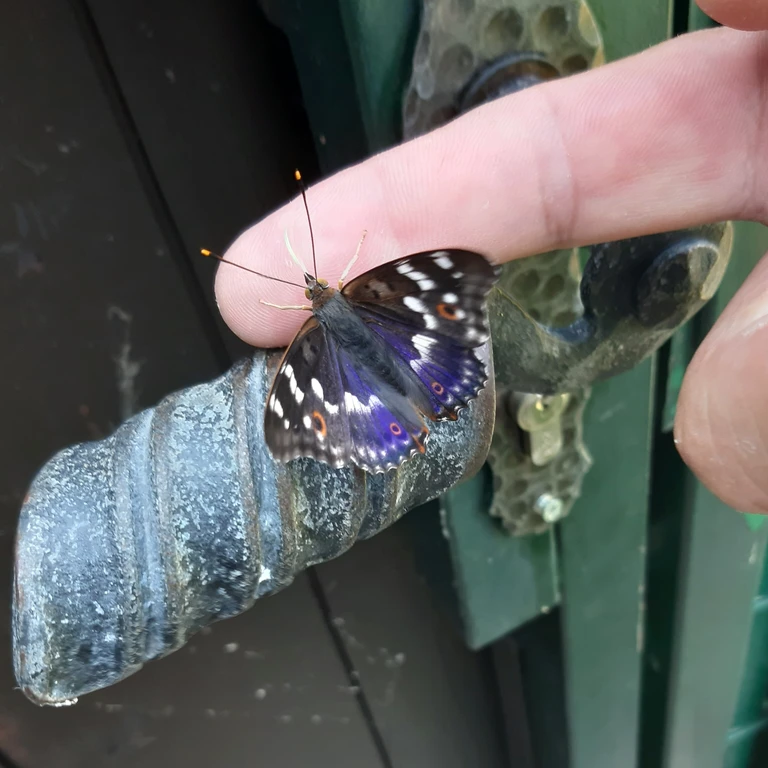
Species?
Apatura ilia
